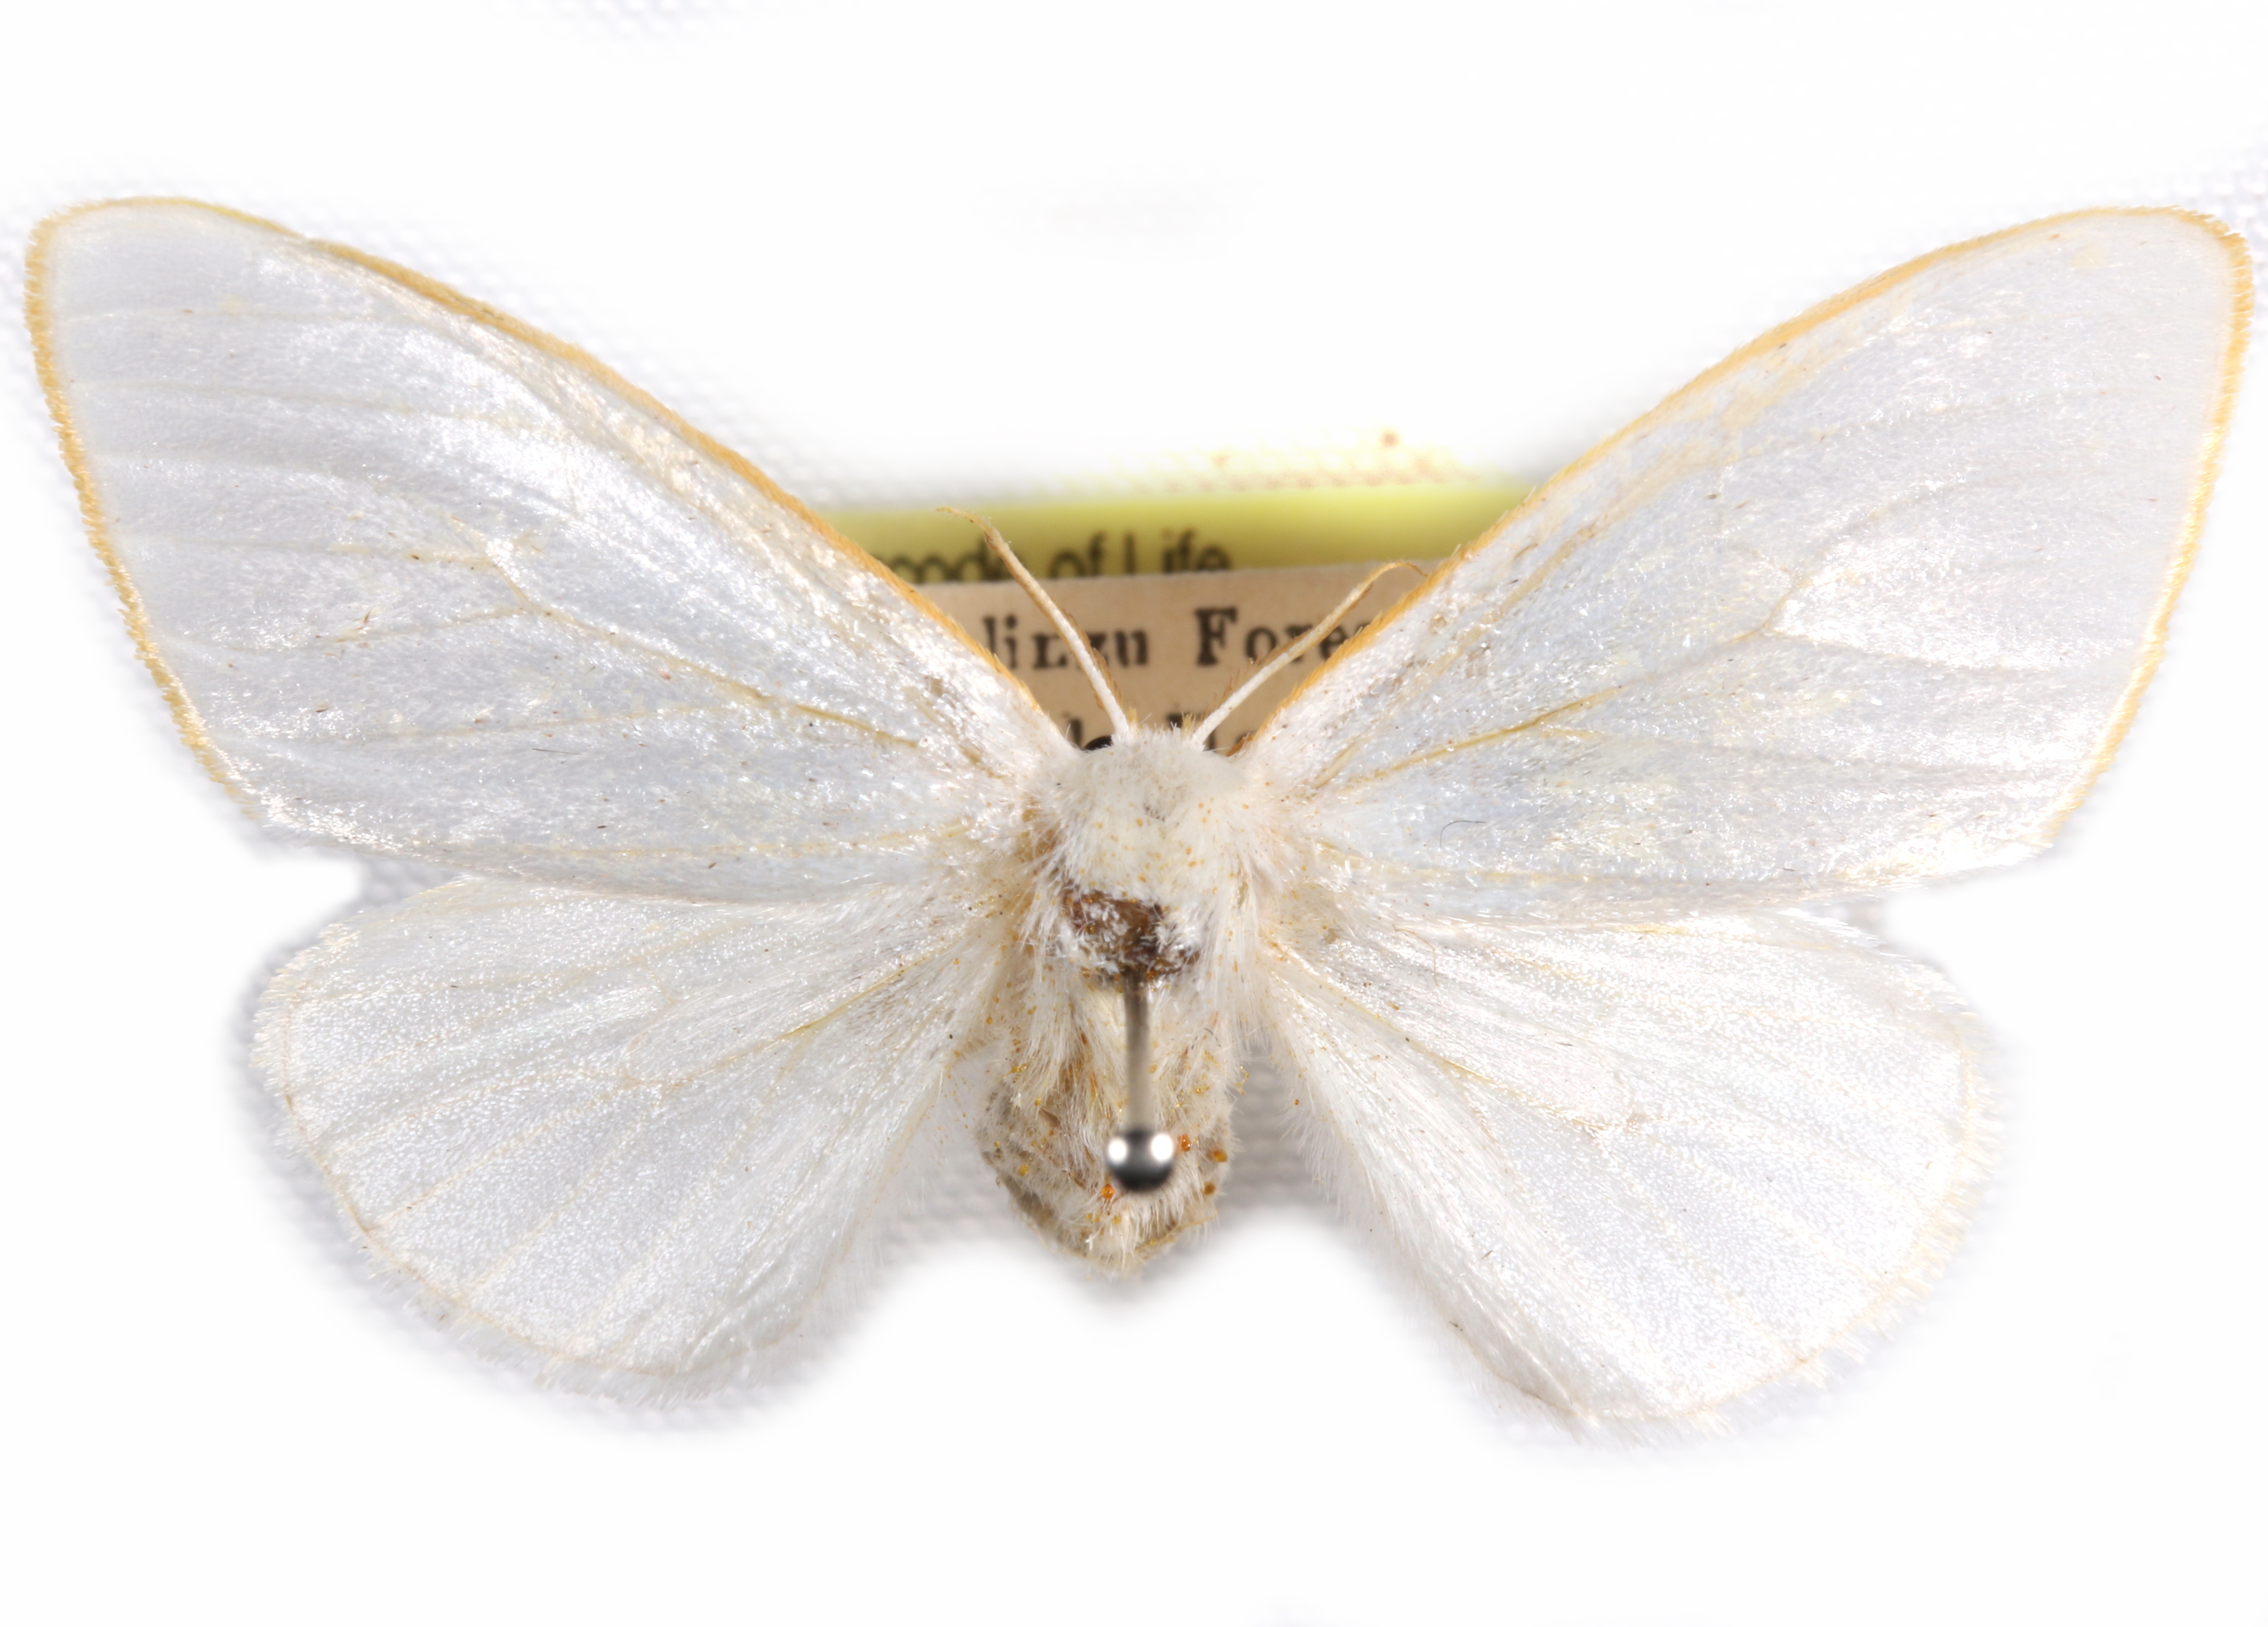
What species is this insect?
Leucoma luteipes
